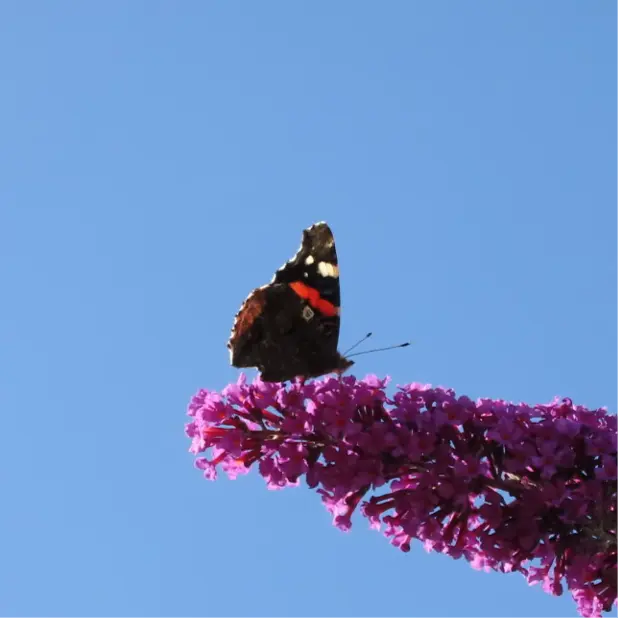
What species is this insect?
Vanessa atalanta
